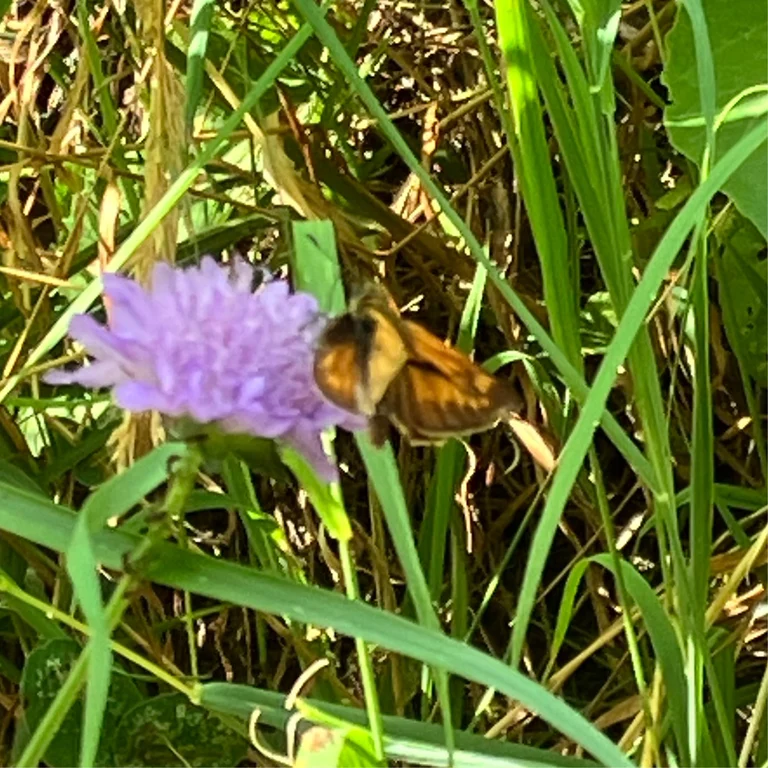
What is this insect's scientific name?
Ochlodes sylvanus (also Ochlodes venata)
